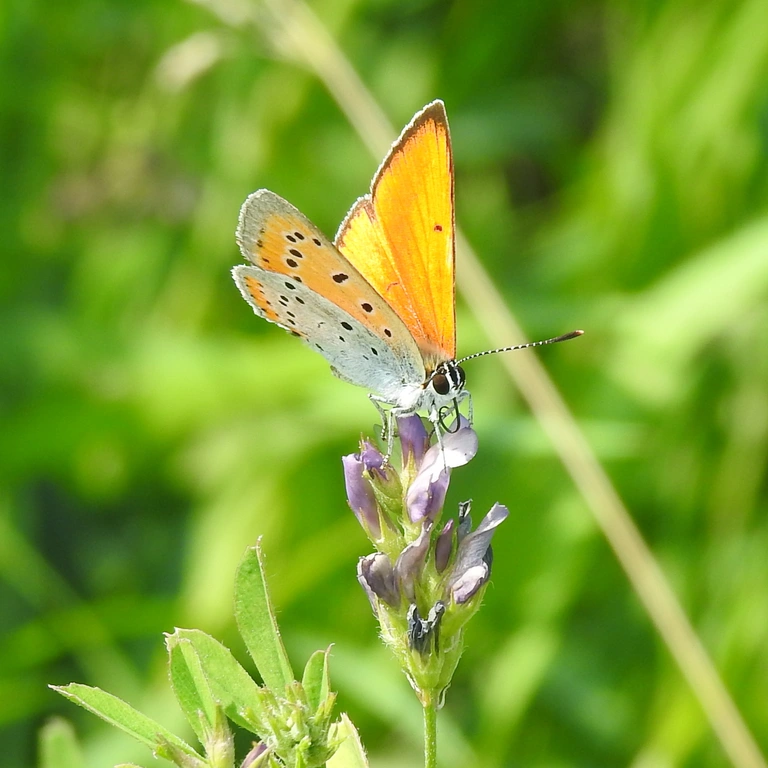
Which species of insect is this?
Lycaena dispar
